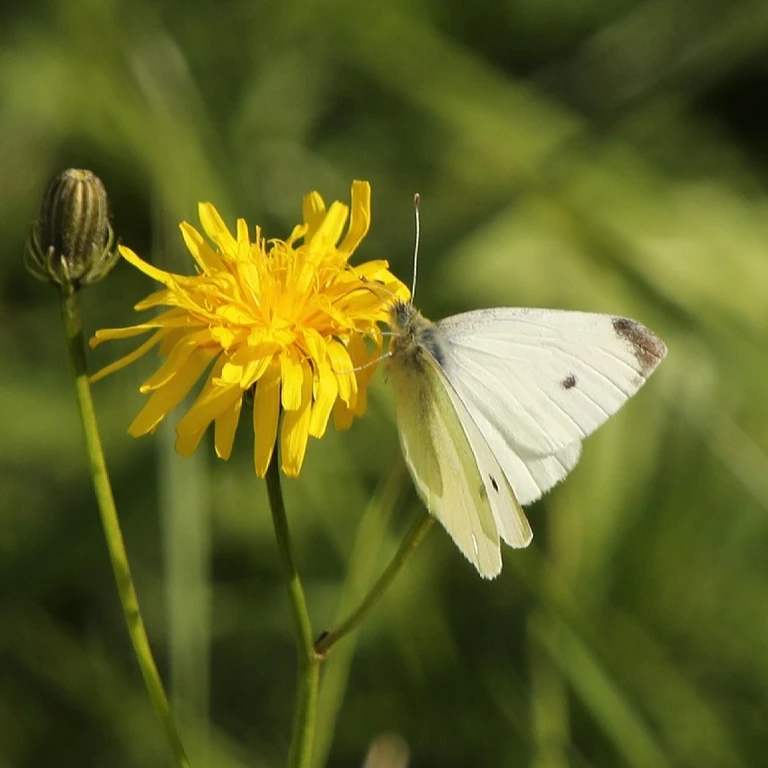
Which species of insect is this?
Pieris rapae
